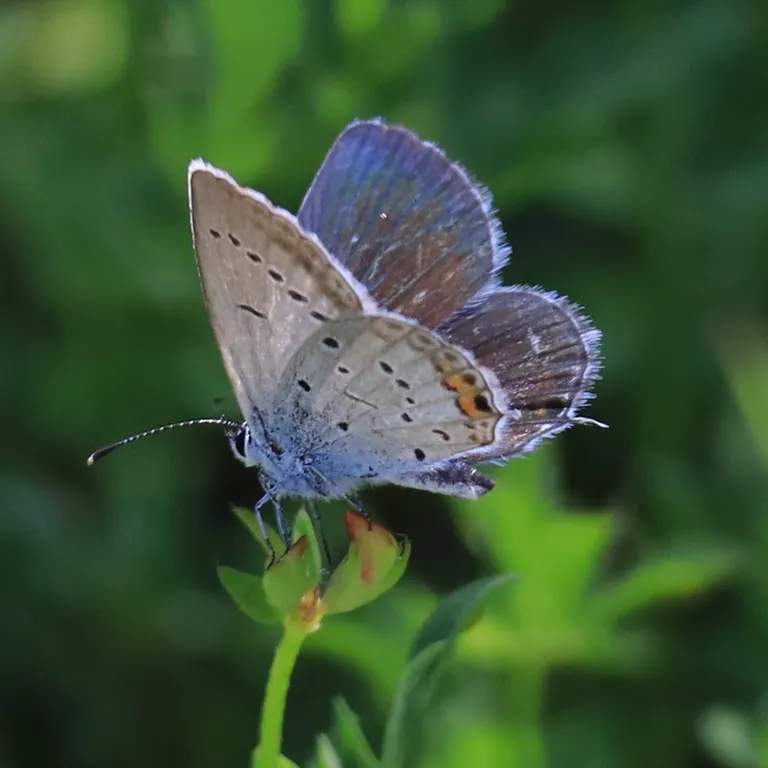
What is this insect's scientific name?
Cupido argiades (also Elkalyce argiades)
